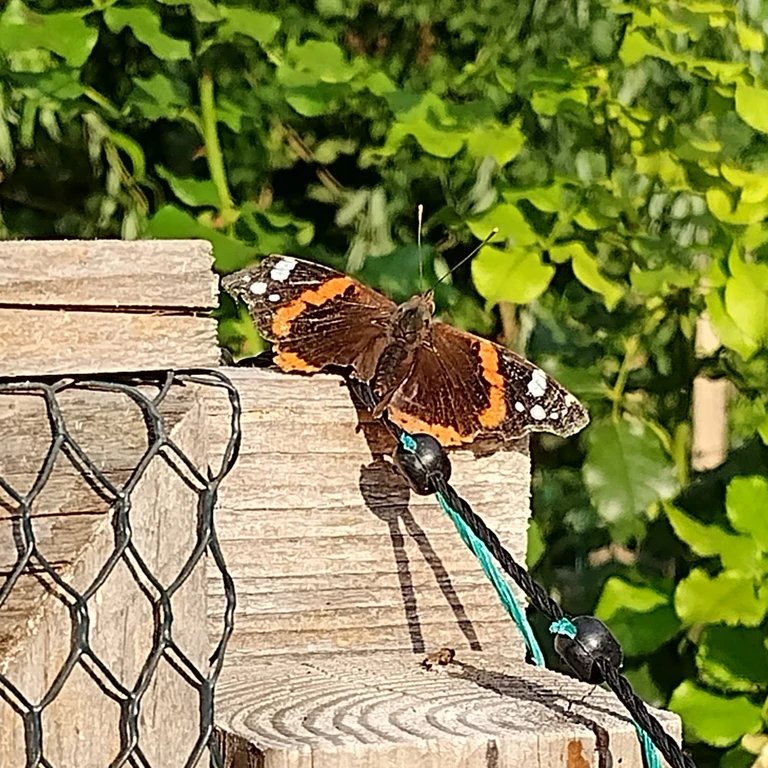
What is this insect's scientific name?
Vanessa atalanta
